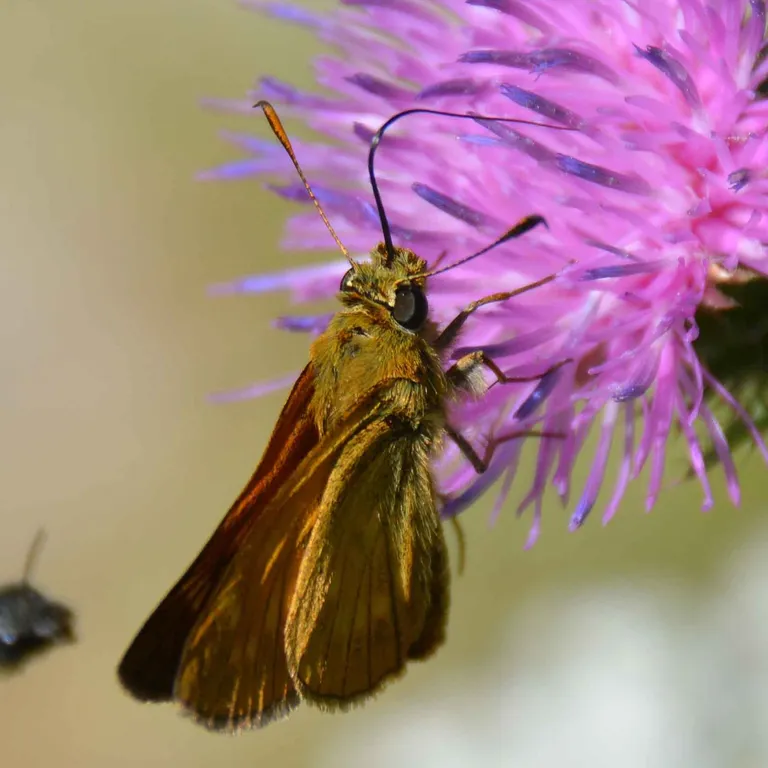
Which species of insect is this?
Ochlodes sylvanus (also Ochlodes venata)
